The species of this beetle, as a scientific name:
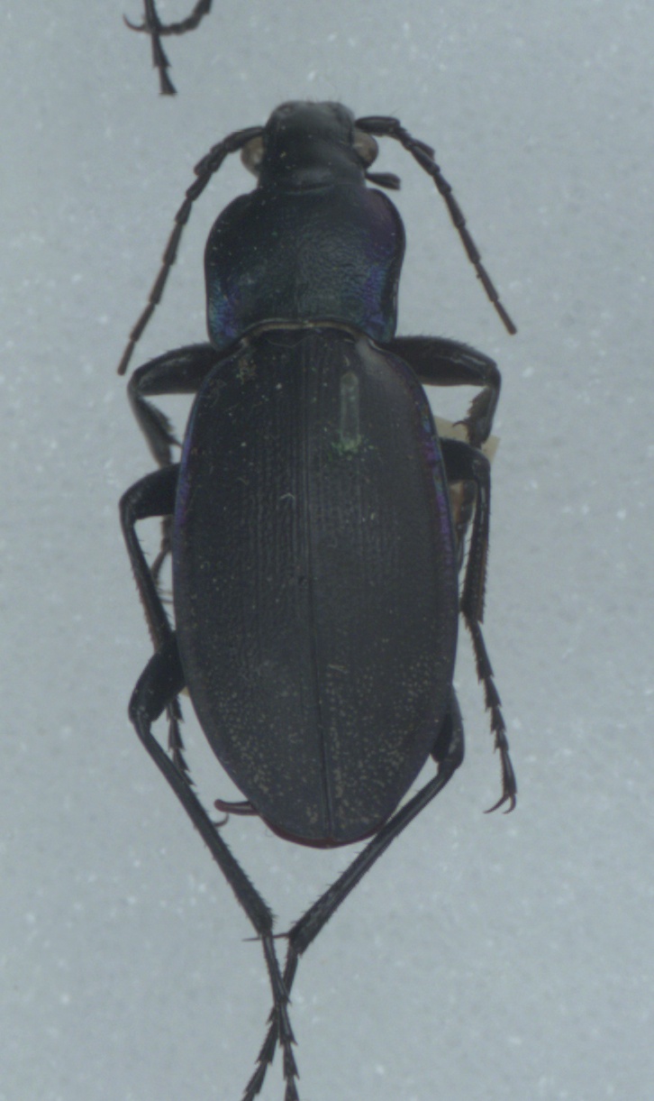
Carabus violaceus
